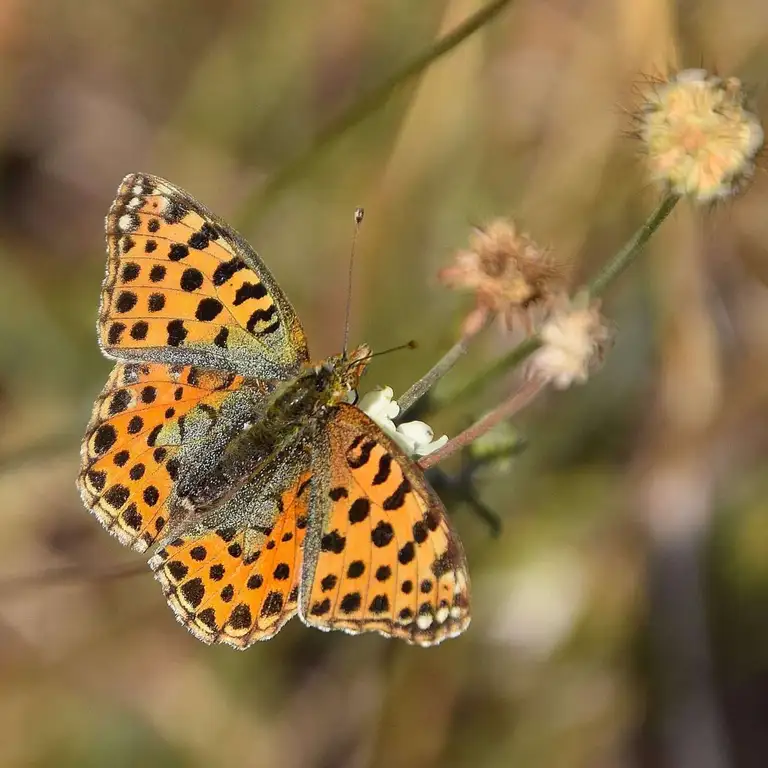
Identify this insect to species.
Issoria lathonia
